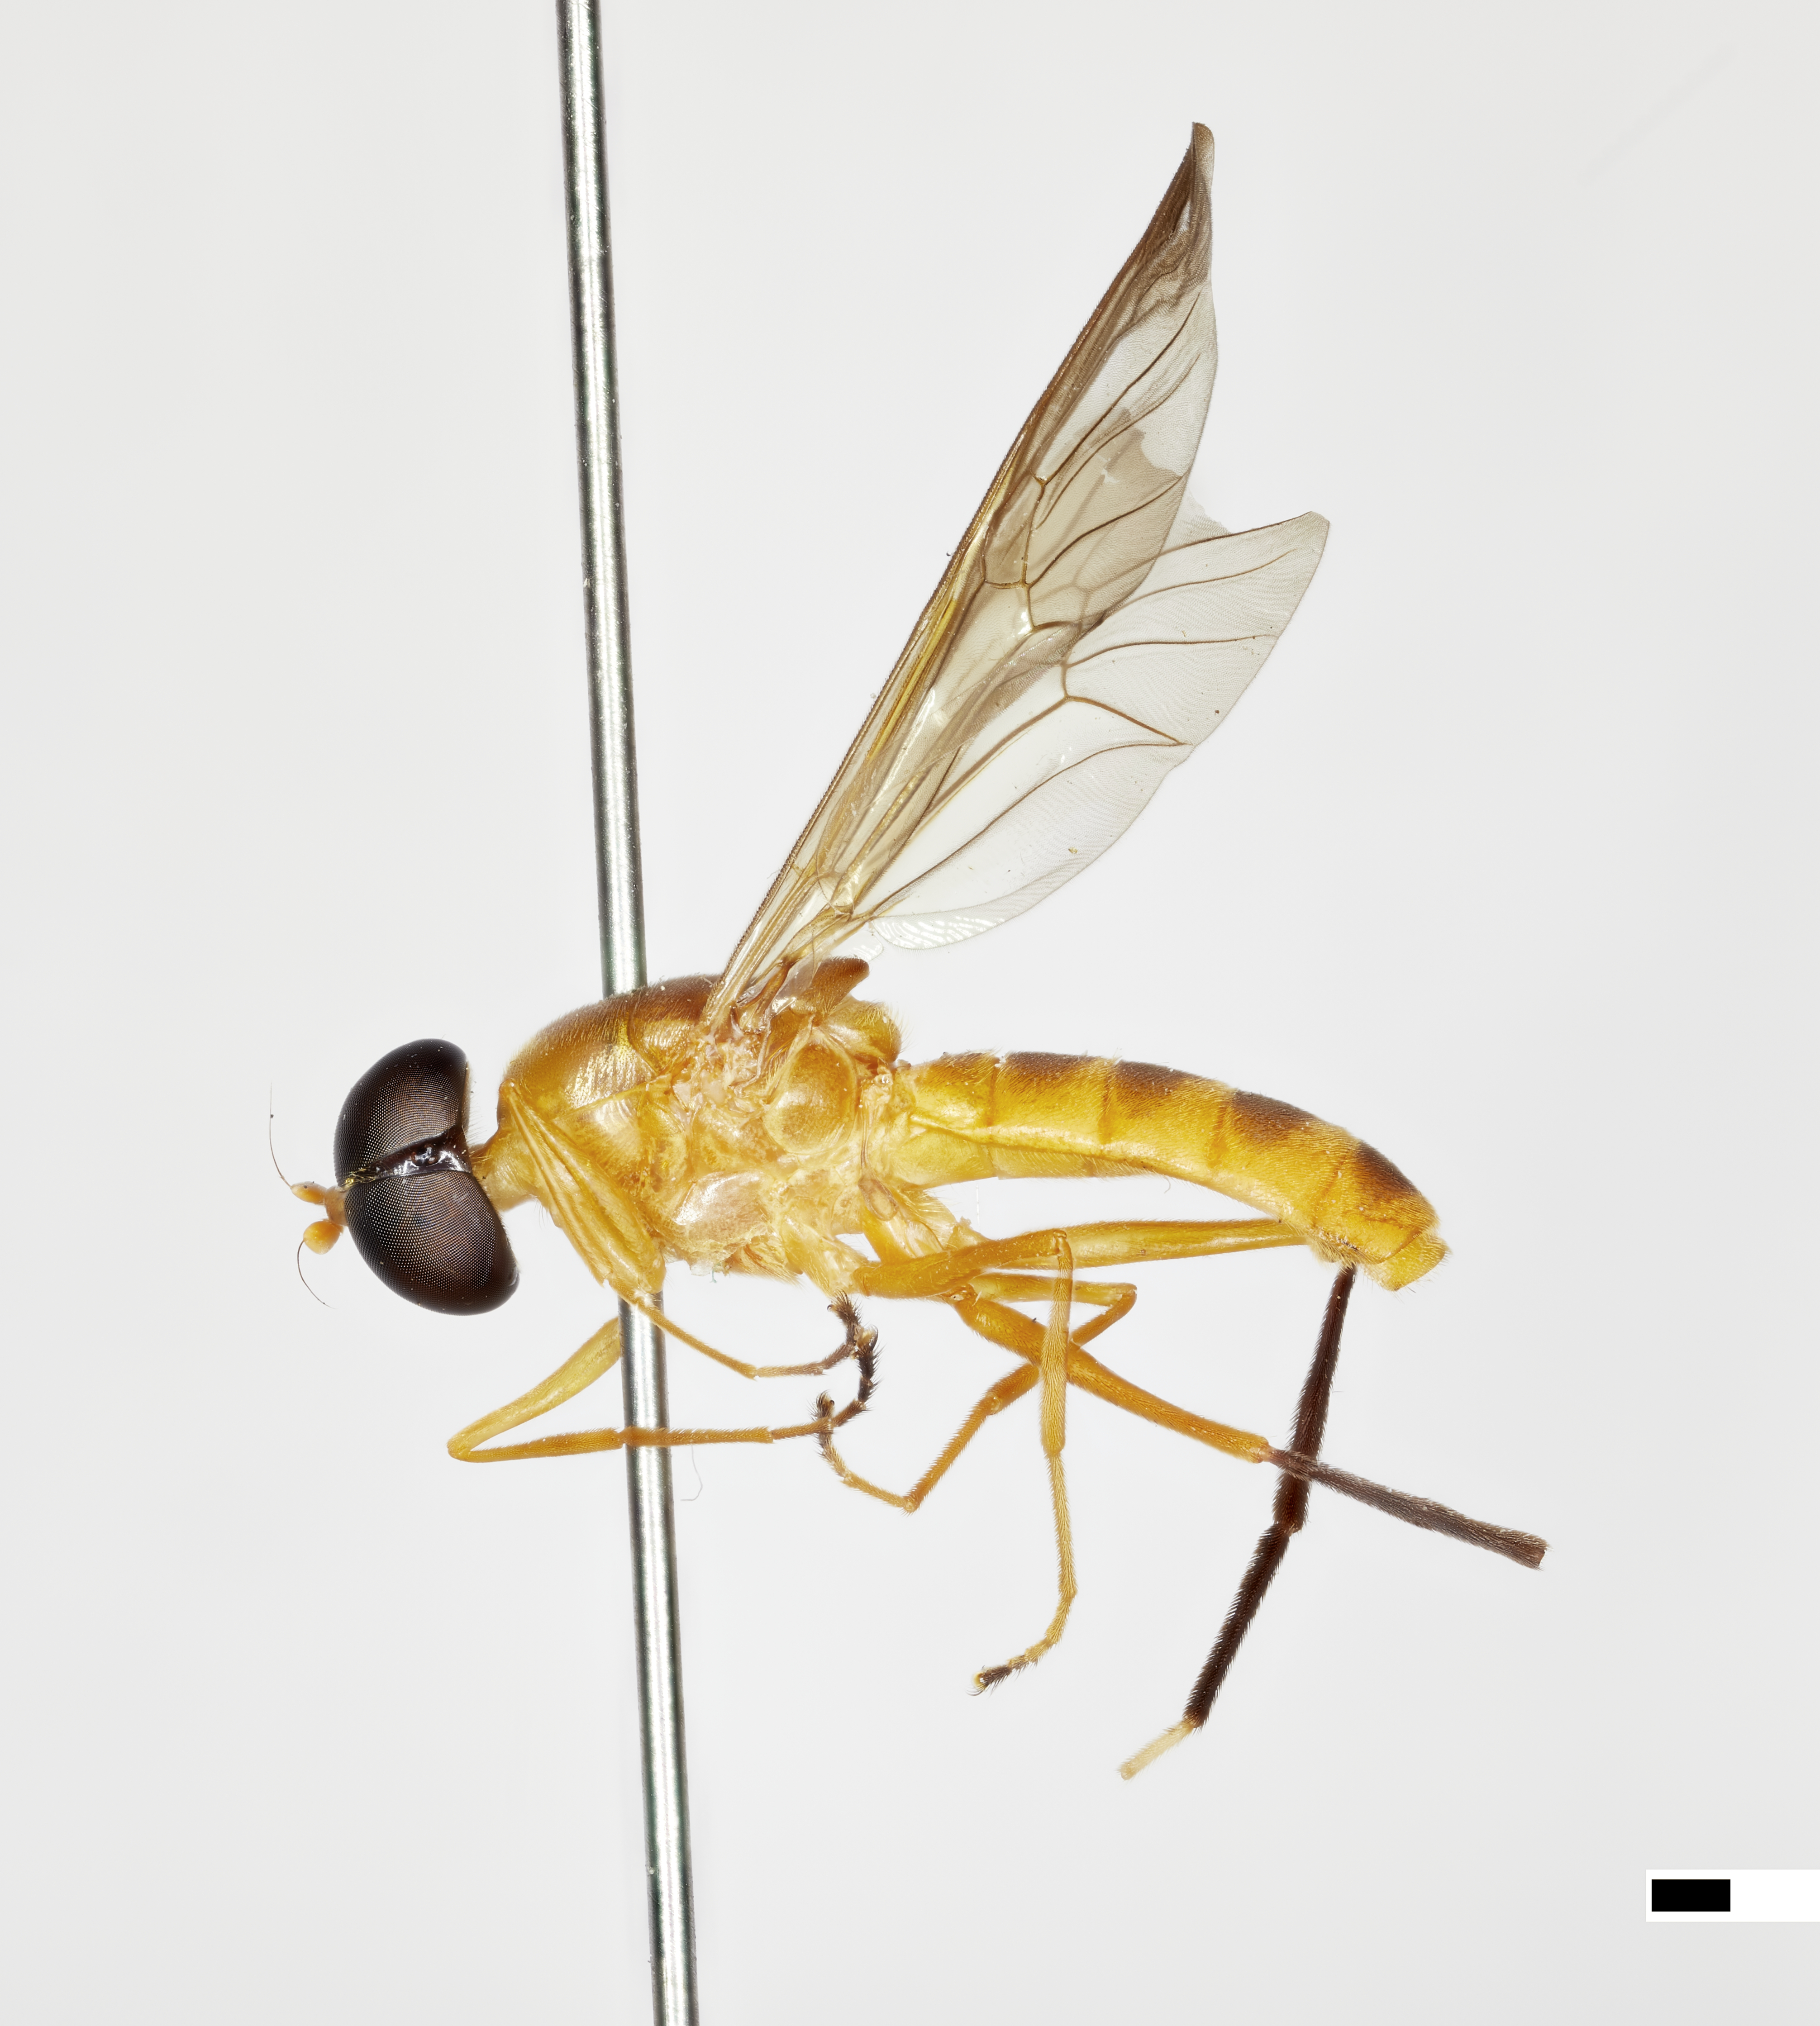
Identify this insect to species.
Ptecticus perochreus
